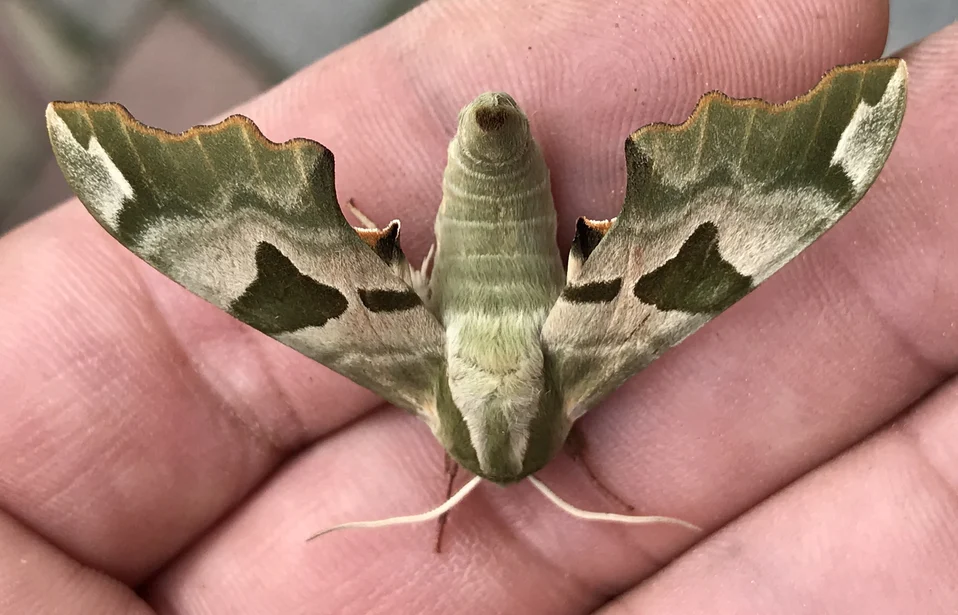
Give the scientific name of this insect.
Mimas tiliae
